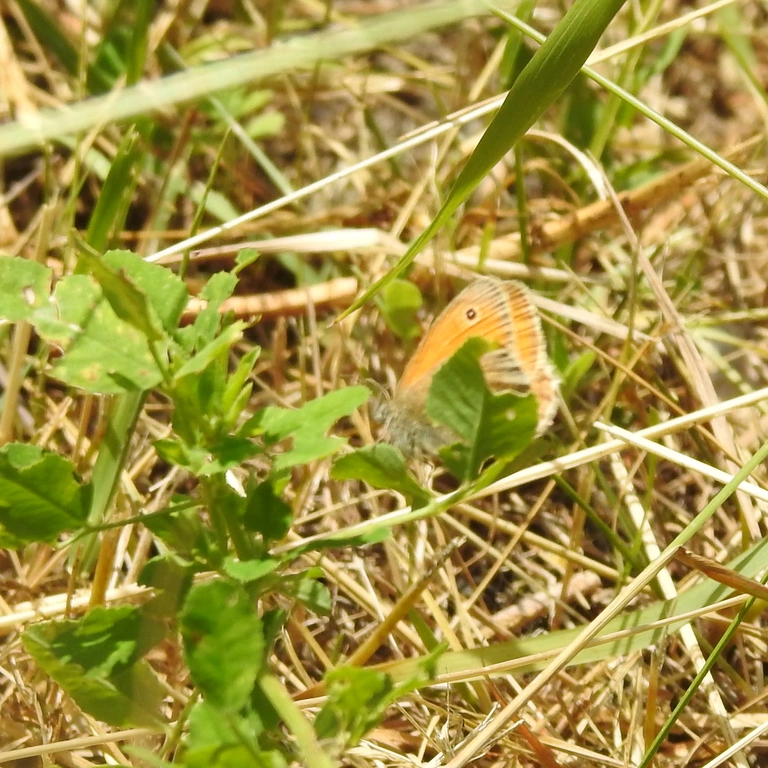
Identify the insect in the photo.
Coenonympha pamphilus
